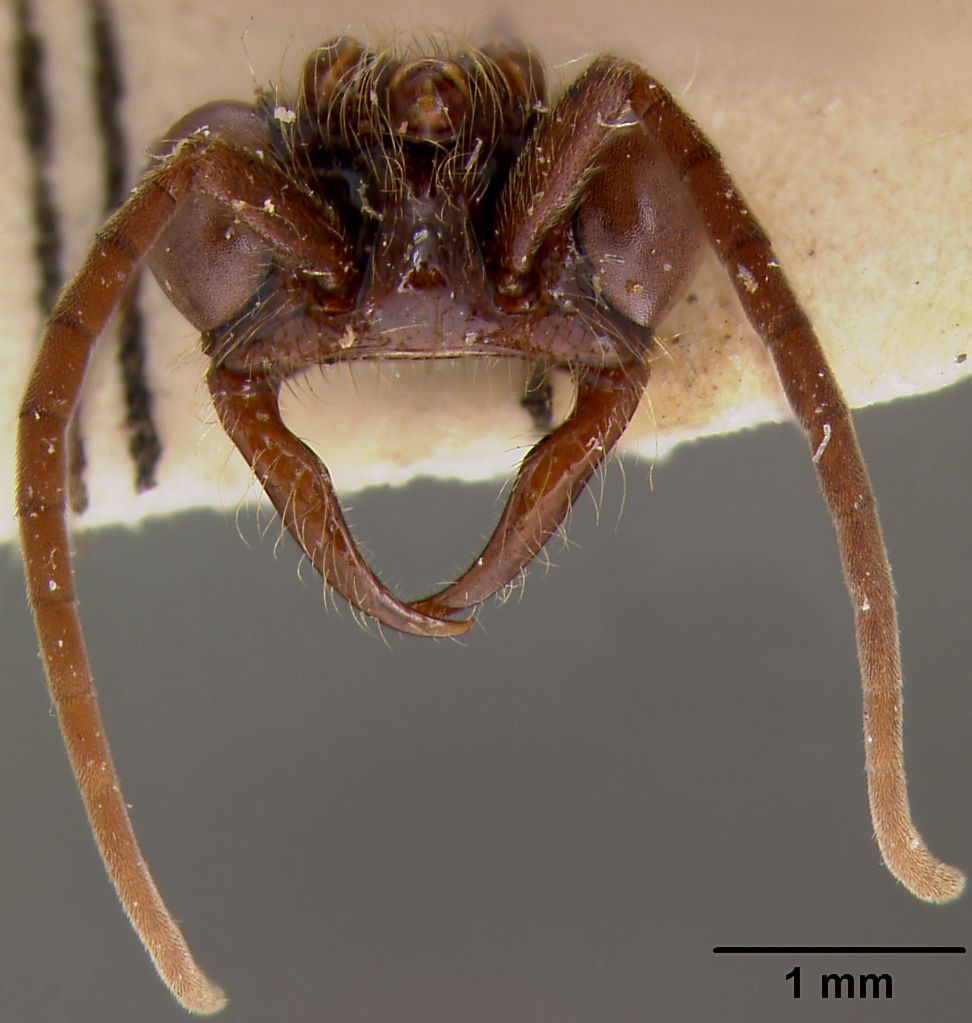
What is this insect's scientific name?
Neivamyrmex scutellaris
